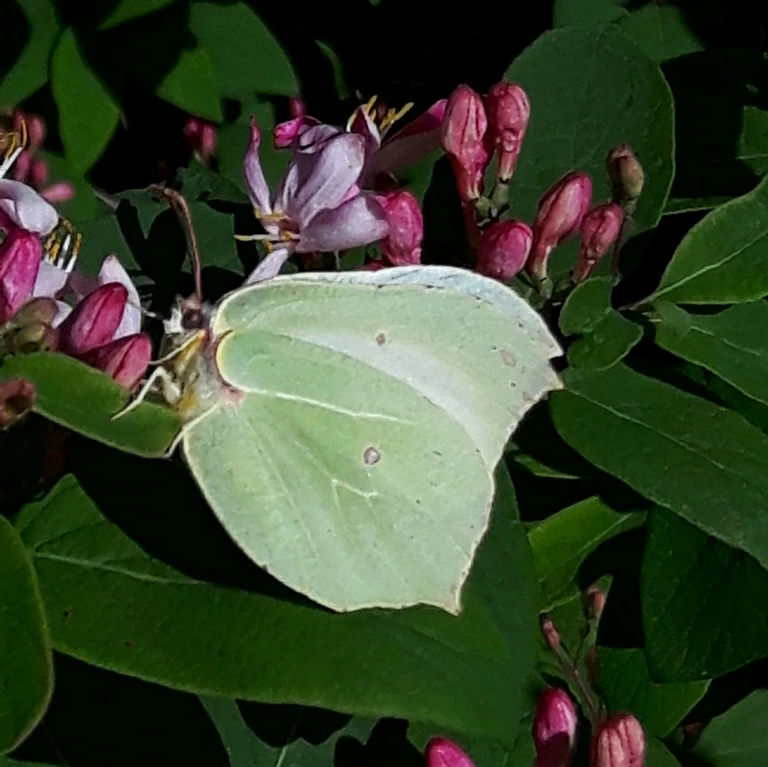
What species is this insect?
Gonepteryx rhamni
